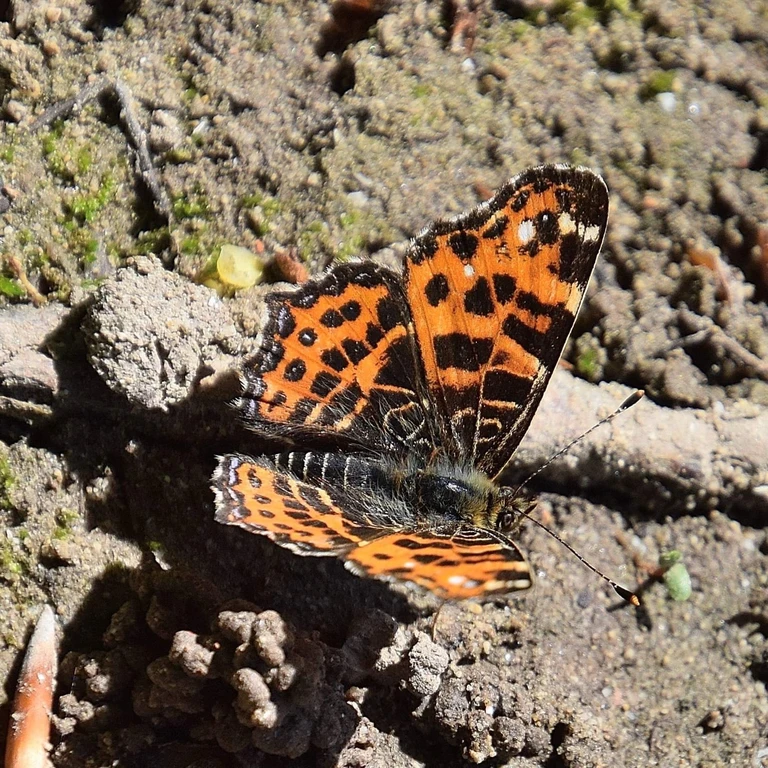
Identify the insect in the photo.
Araschnia levana
